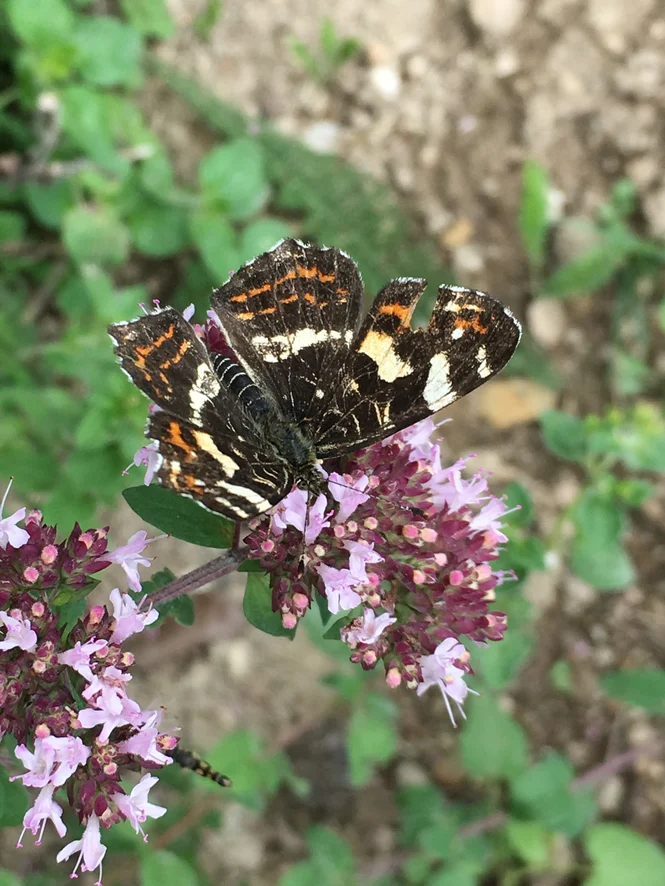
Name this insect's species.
Araschnia levana
